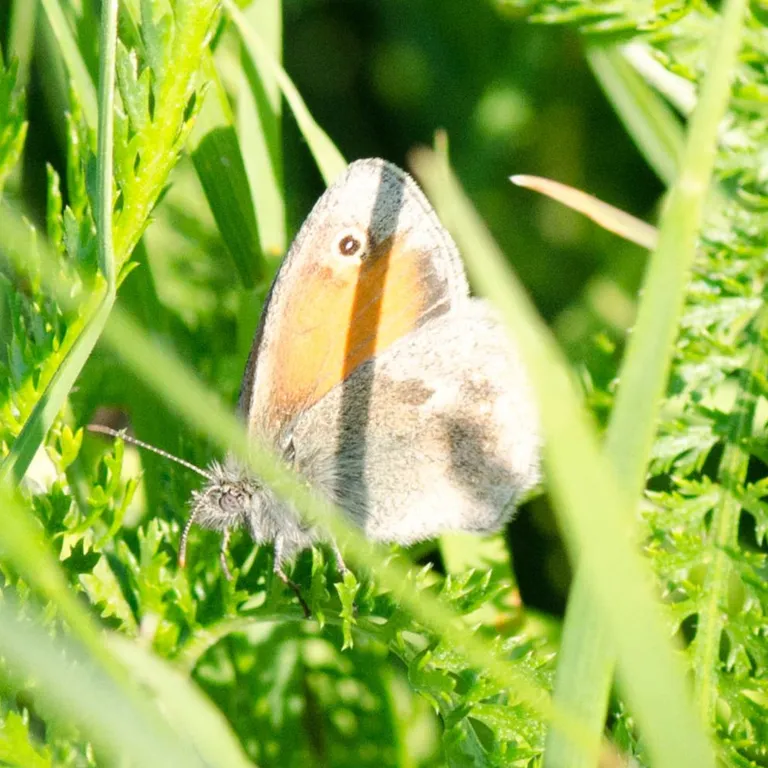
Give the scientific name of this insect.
Coenonympha pamphilus
